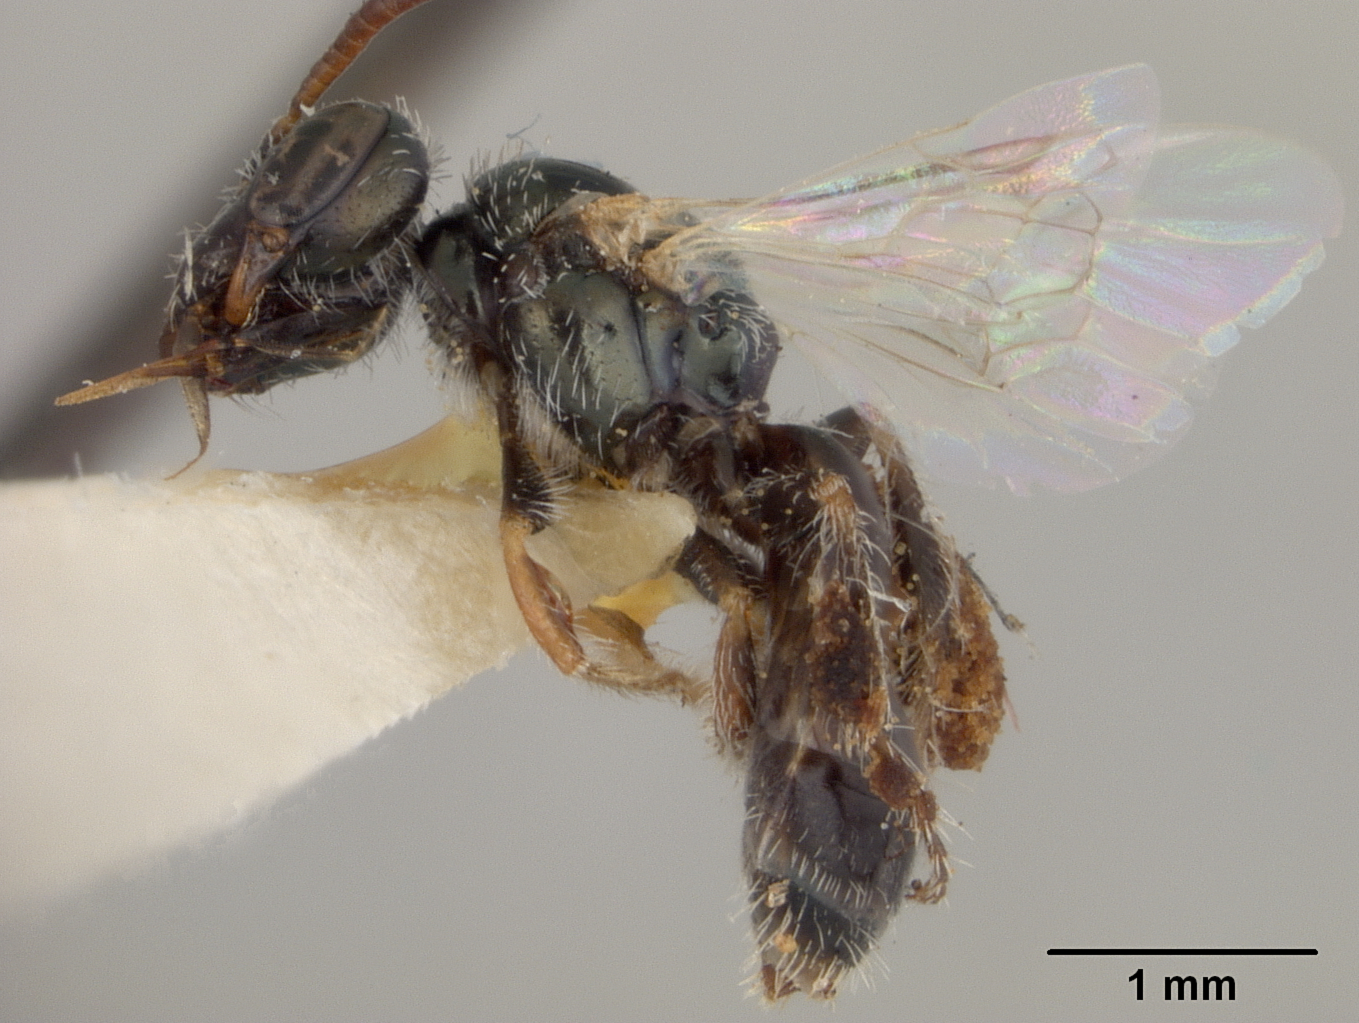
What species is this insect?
Perdita exigua
